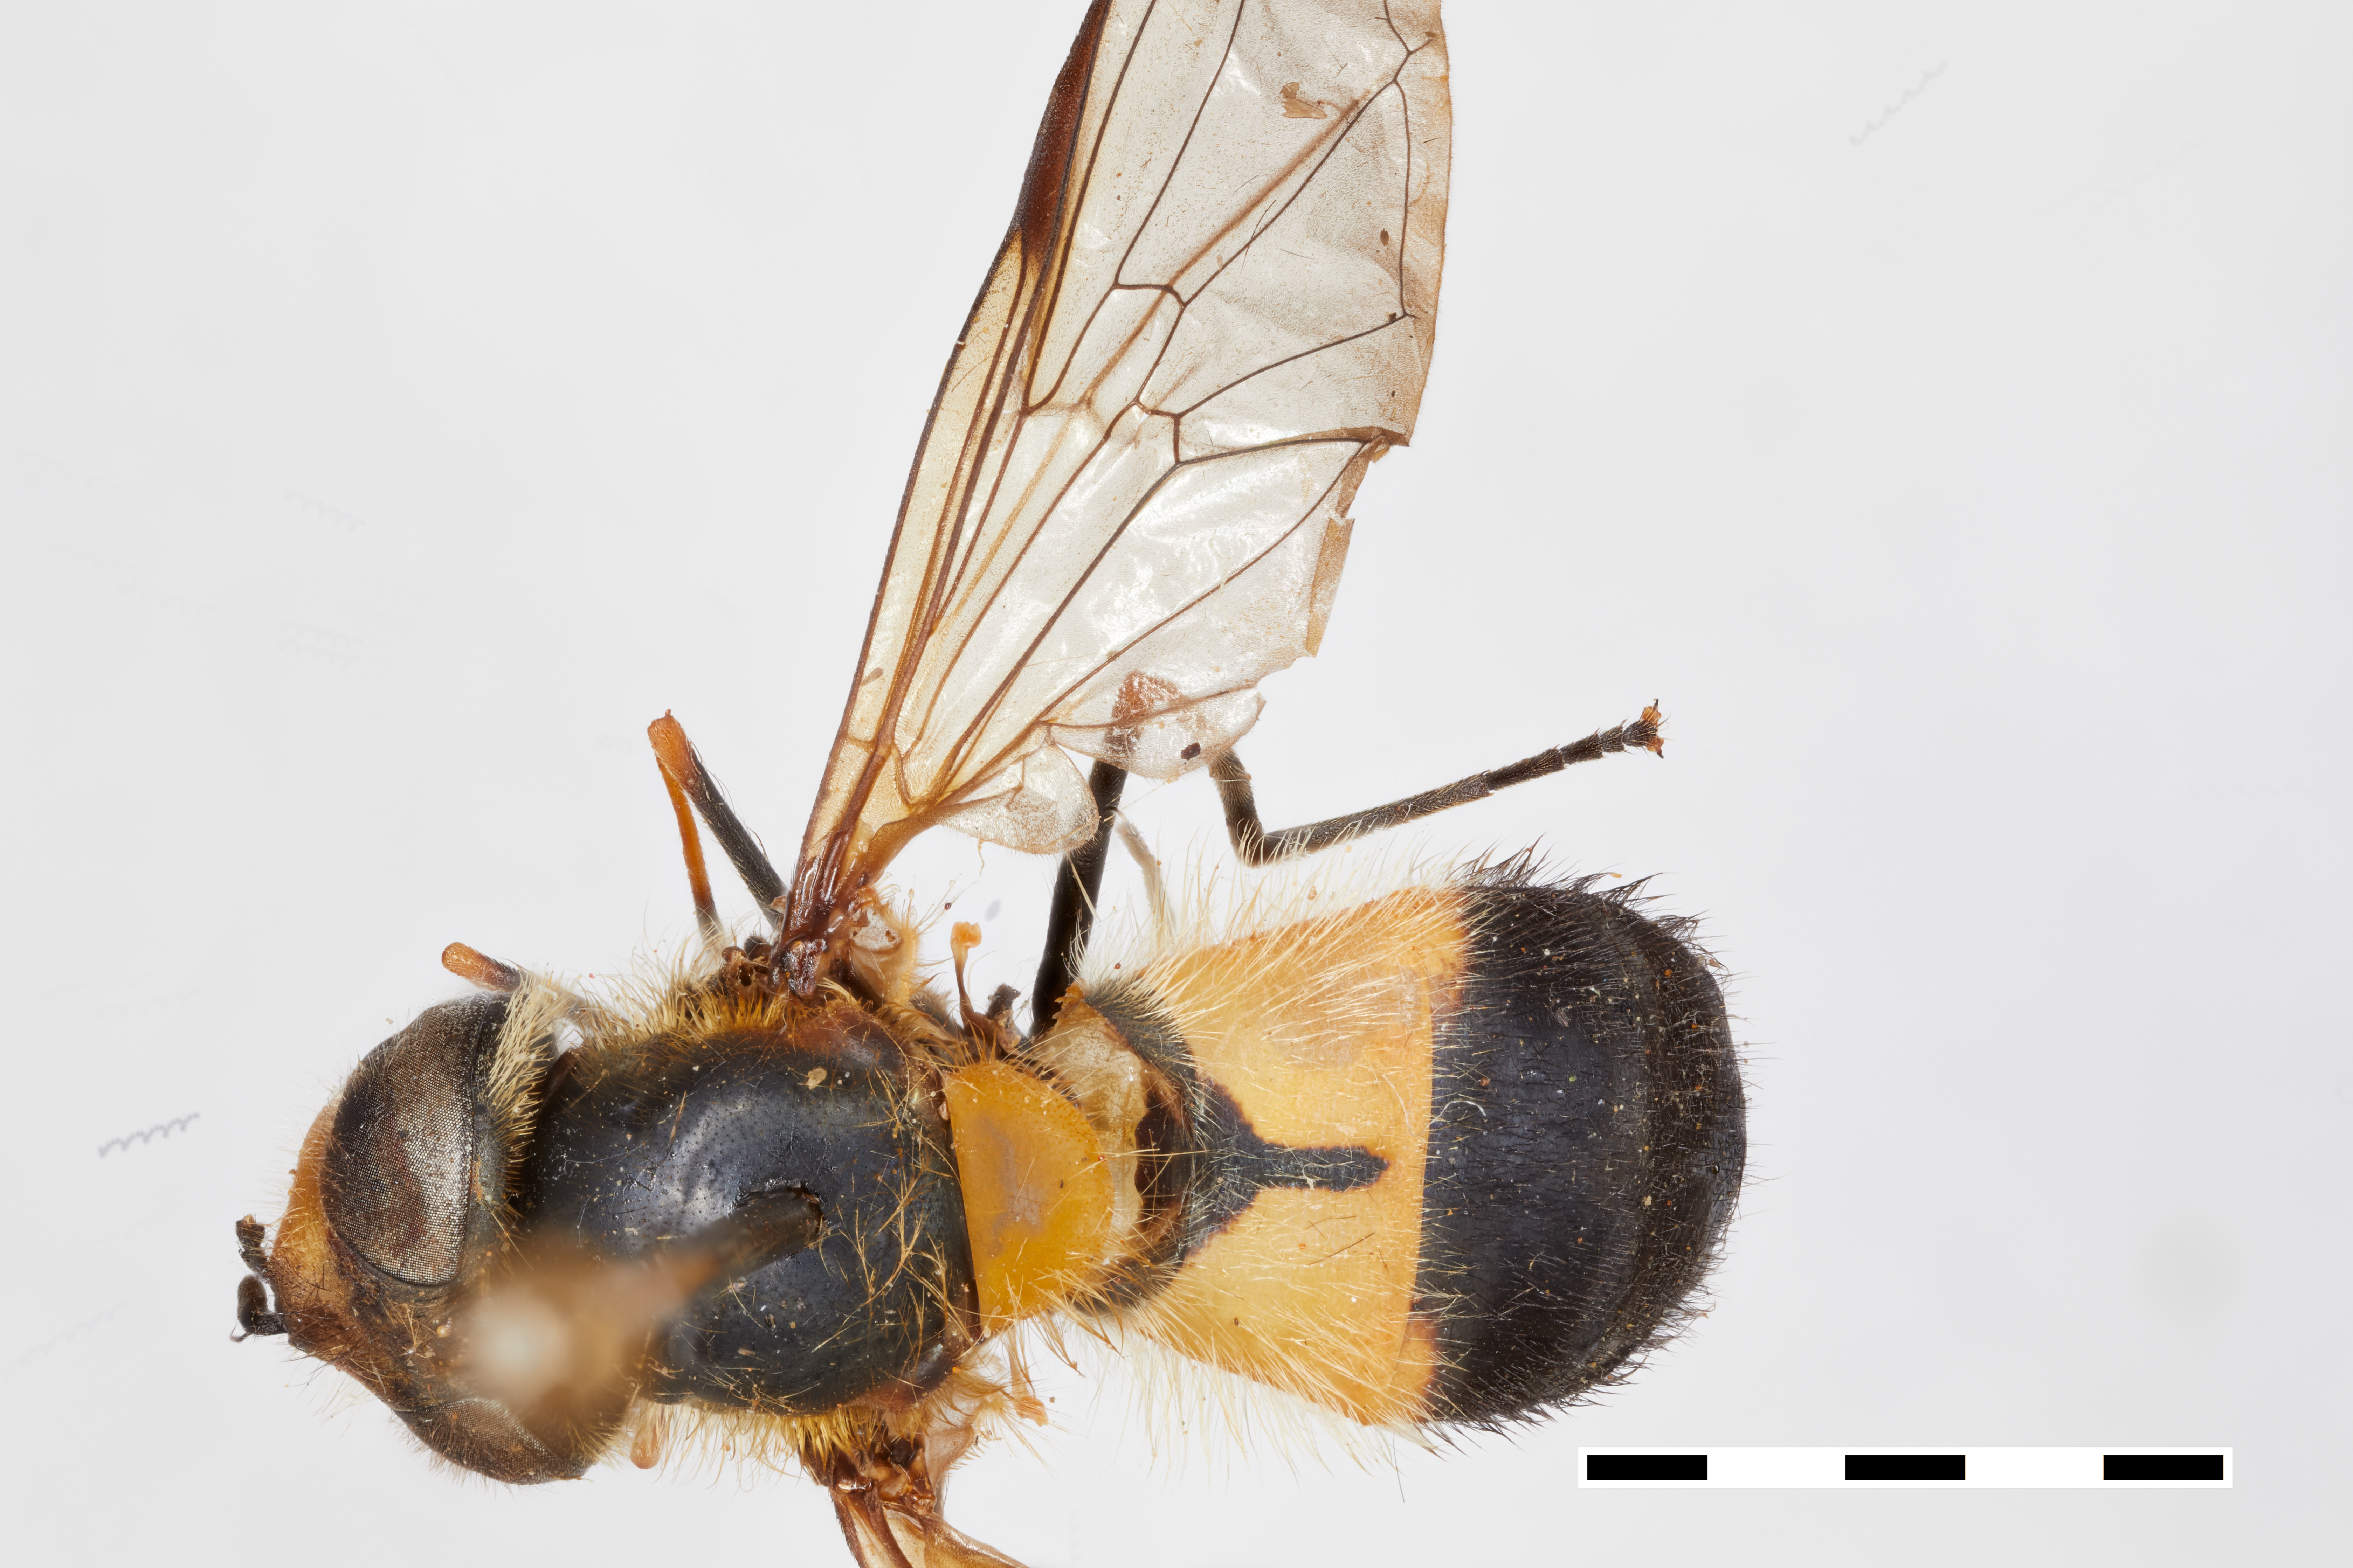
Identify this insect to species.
Leucozona virenda
